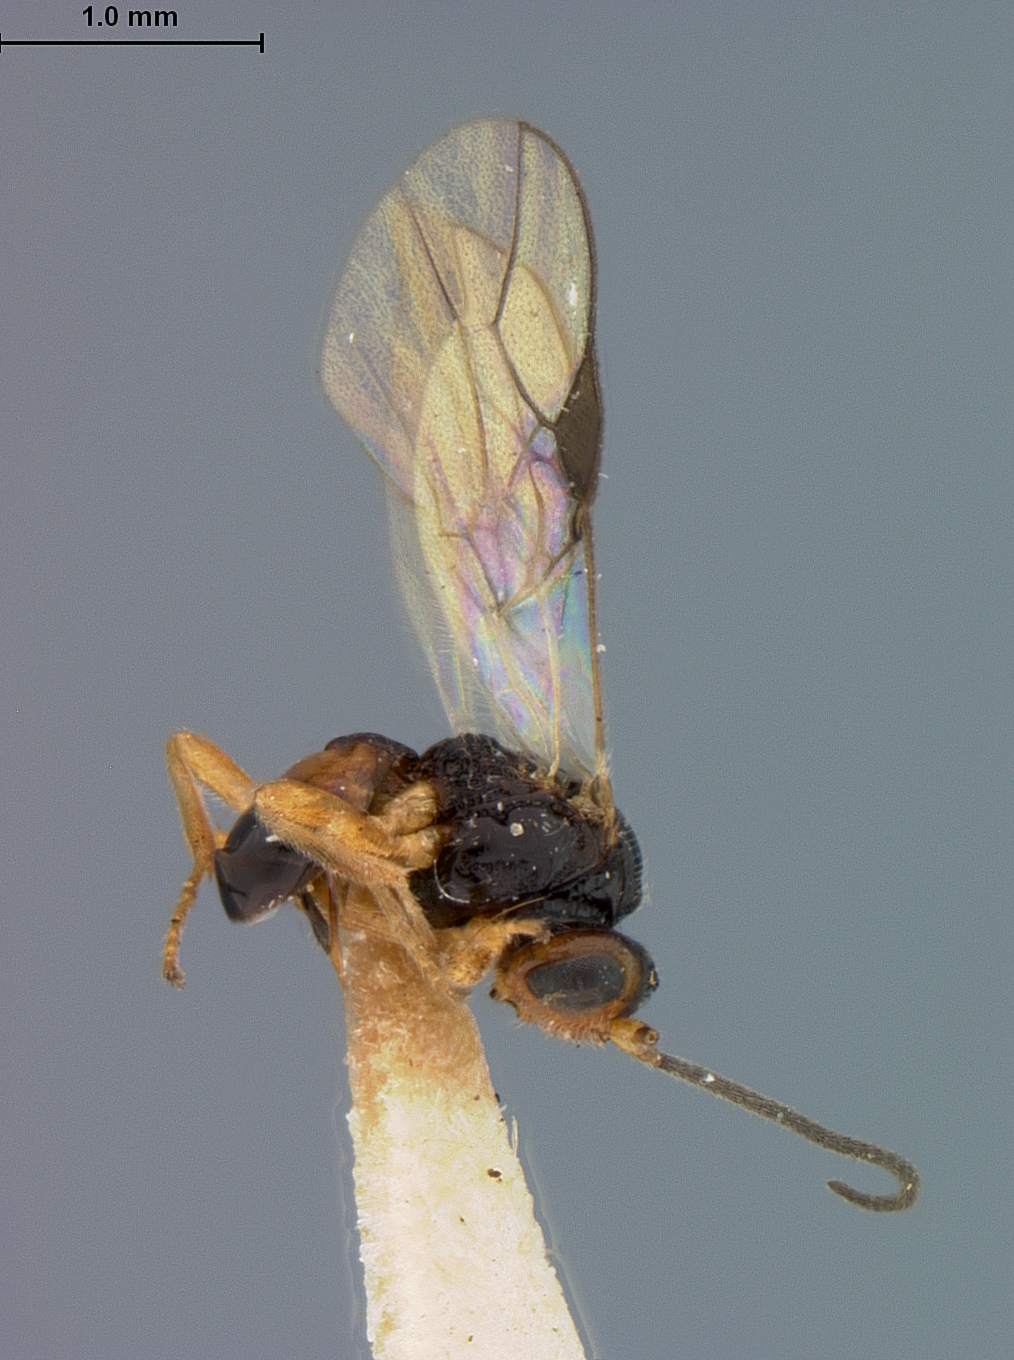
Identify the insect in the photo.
Opius globiformis
